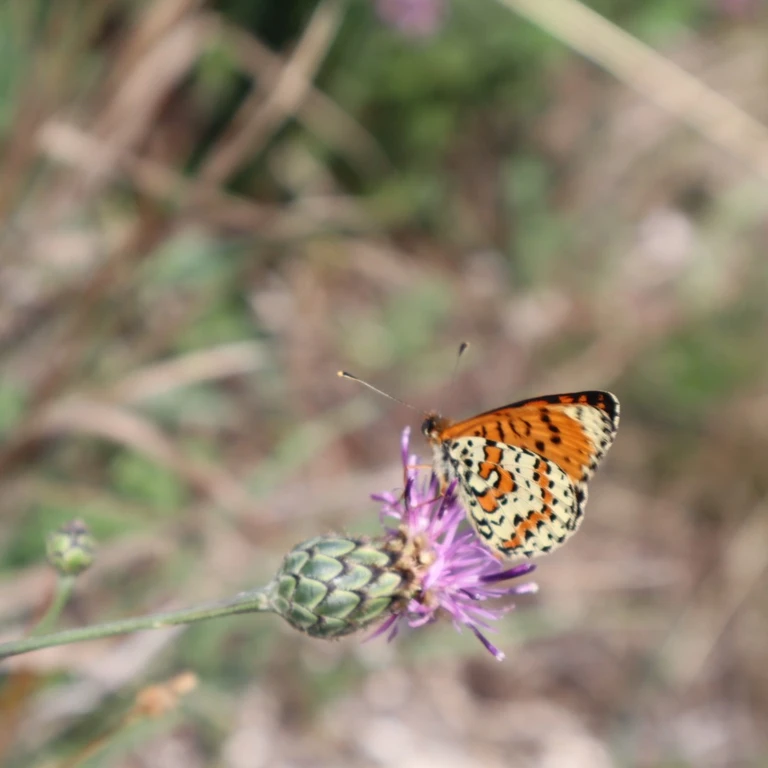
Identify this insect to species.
Melitaea didyma
